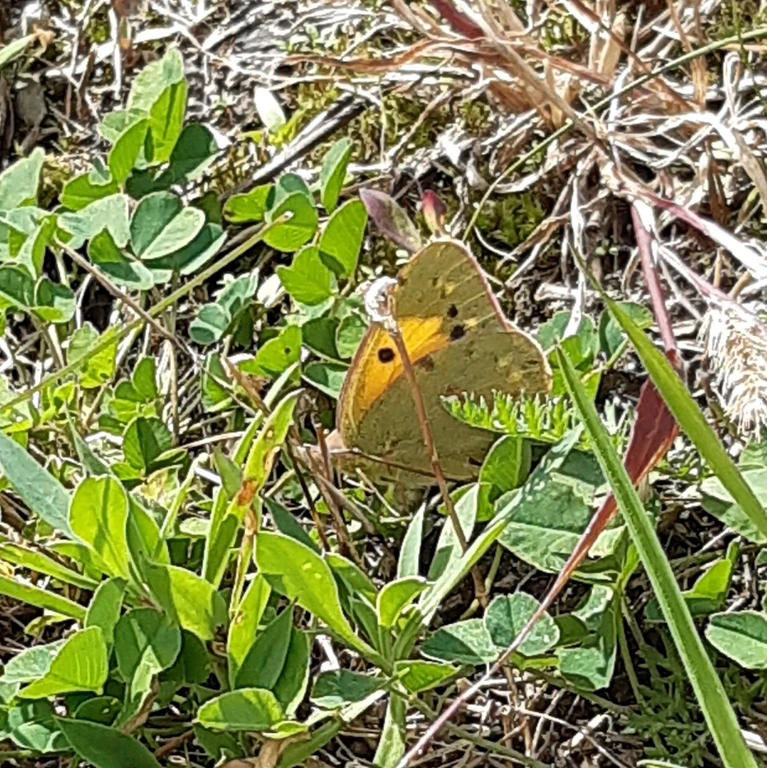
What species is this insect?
Colias croceus
